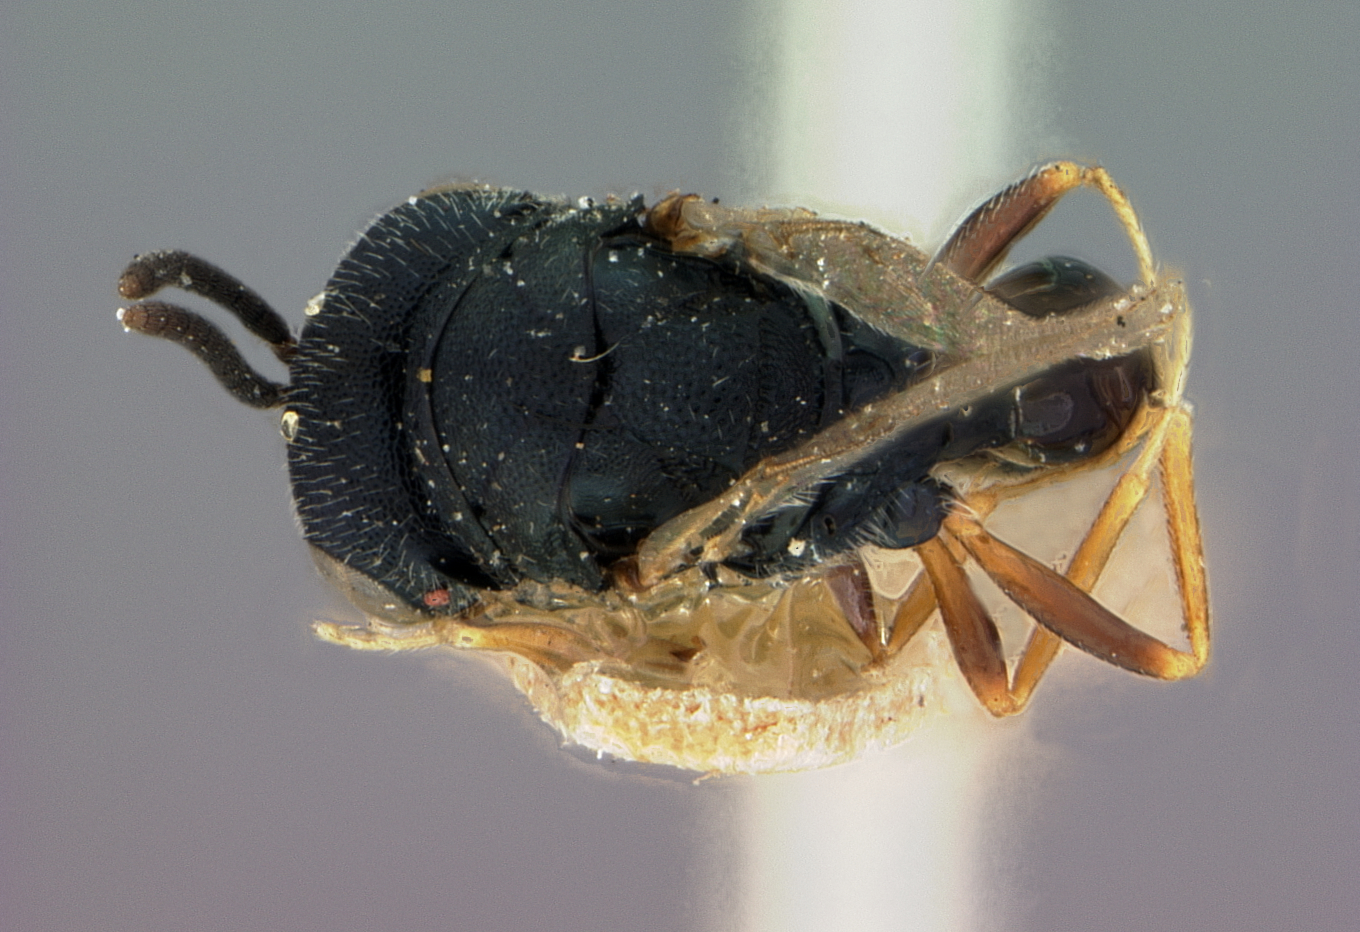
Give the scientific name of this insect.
Paracarotomus cephalotes
